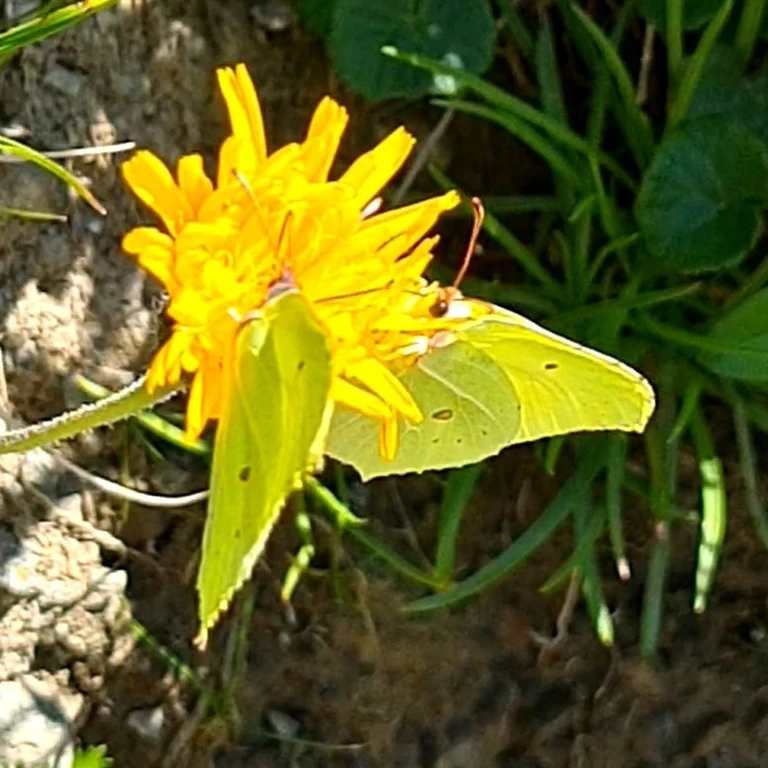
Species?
Gonepteryx rhamni
